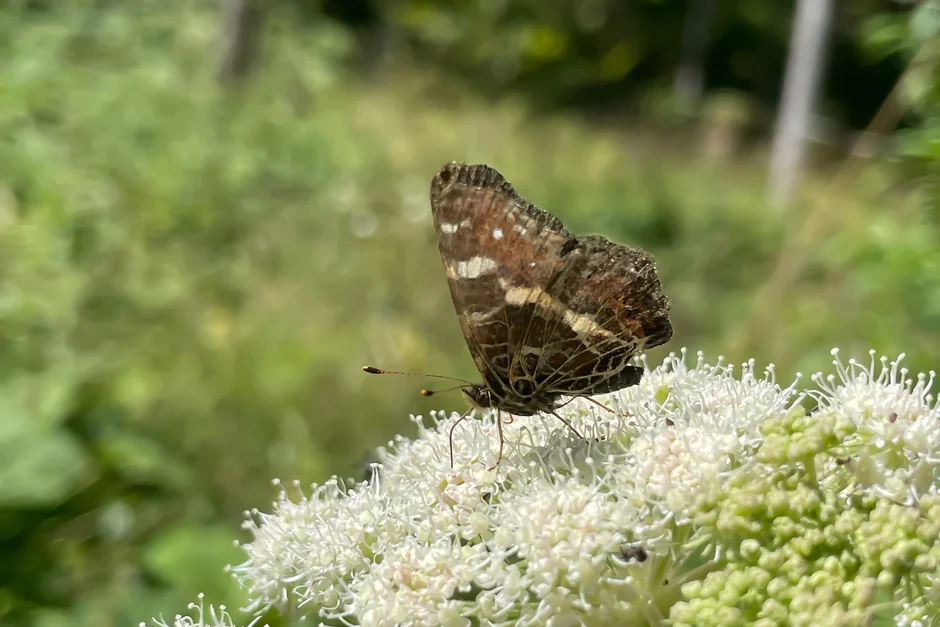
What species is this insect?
Araschnia levana
